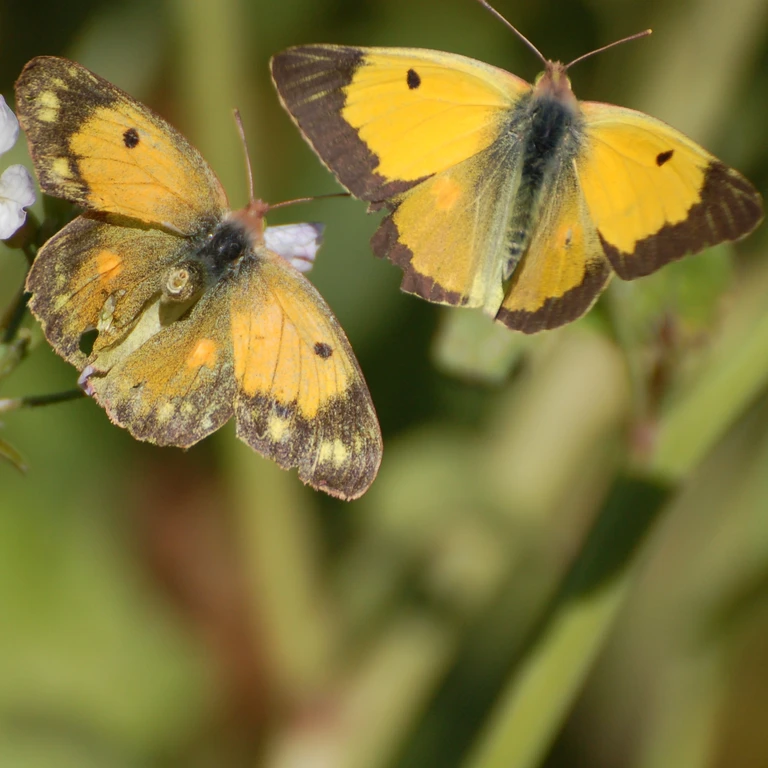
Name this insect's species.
Colias croceus
